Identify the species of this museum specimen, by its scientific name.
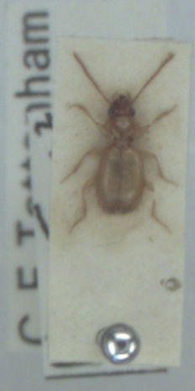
Epaphius secalis
